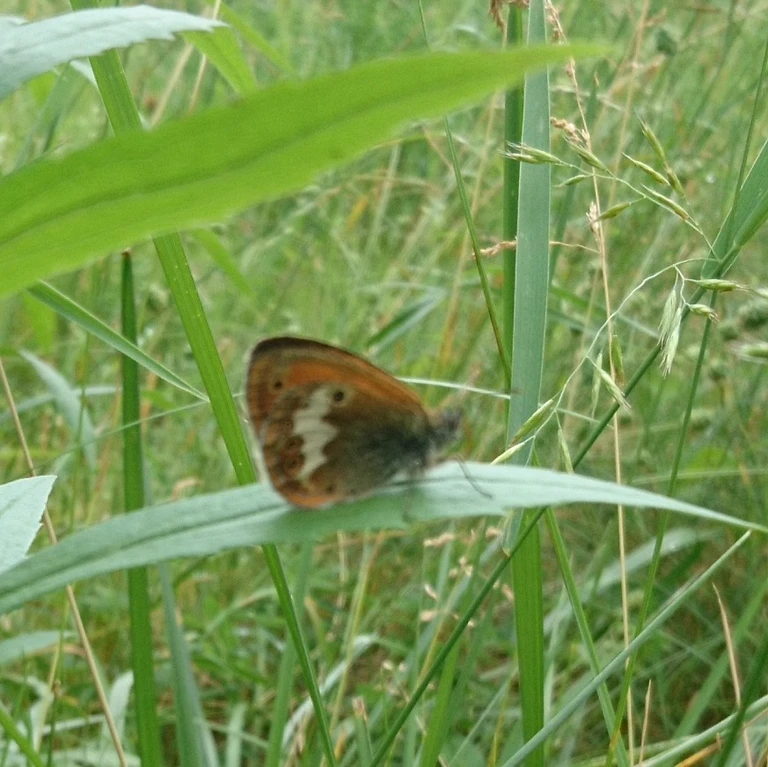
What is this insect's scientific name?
Coenonympha arcania
